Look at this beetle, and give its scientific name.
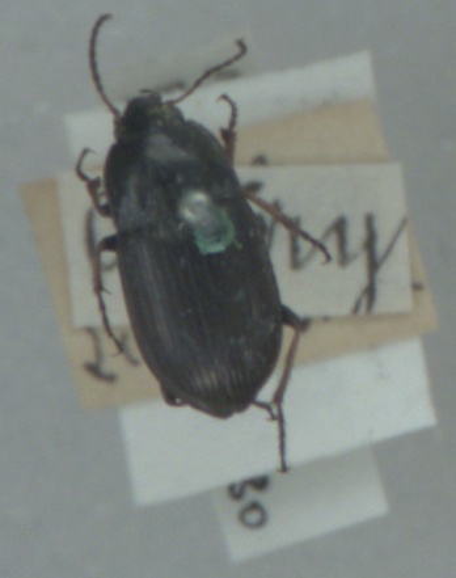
Amara plebeja
